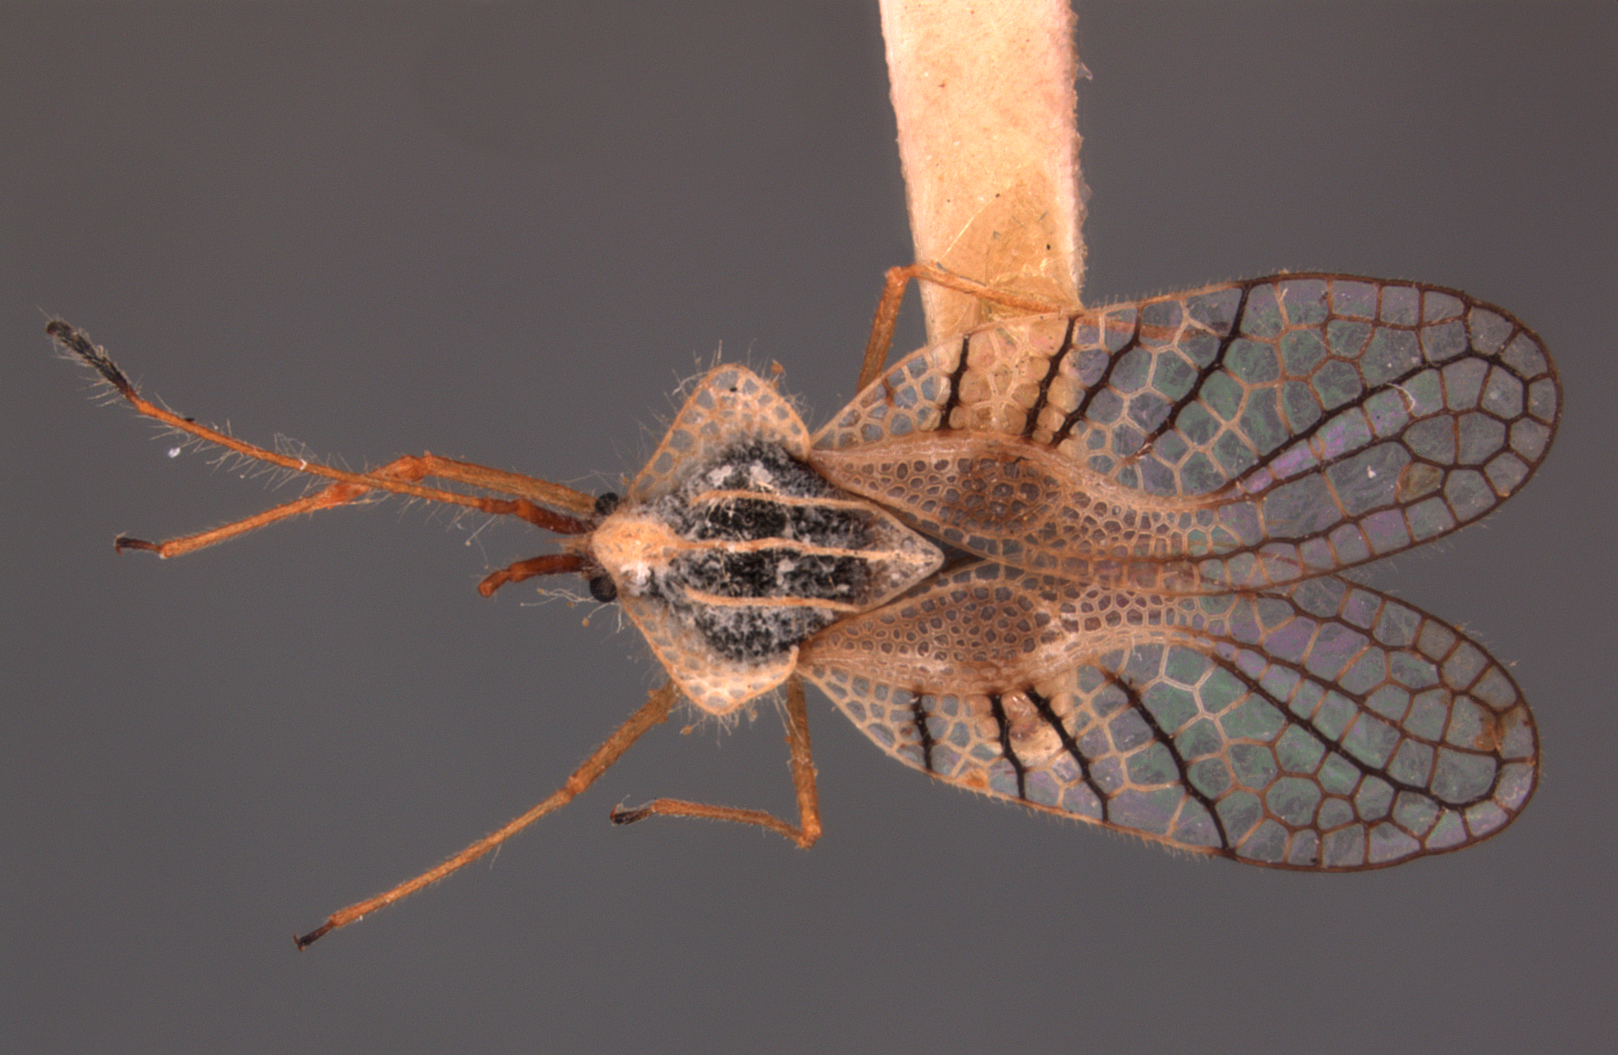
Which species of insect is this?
Gargaphia valderioi
